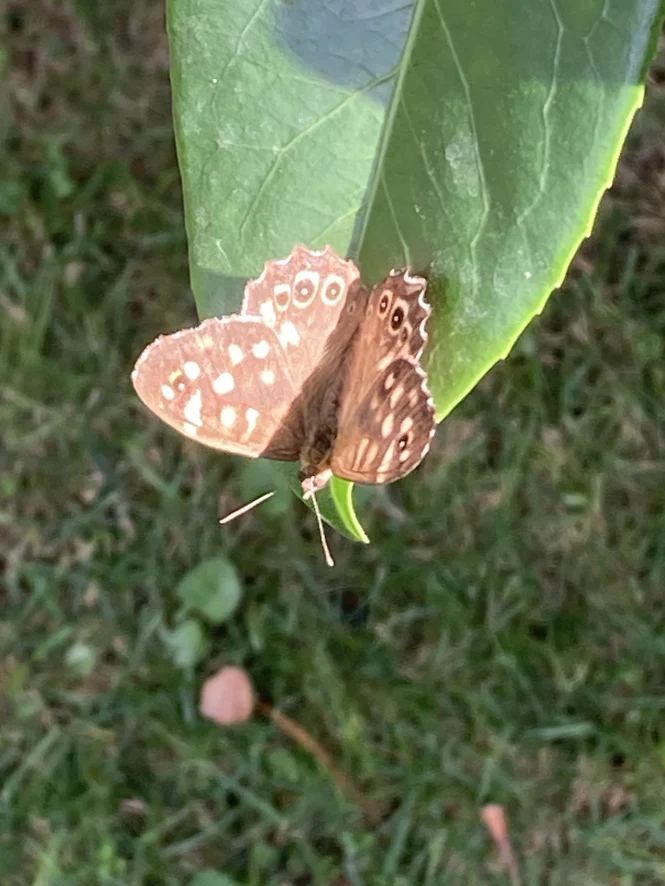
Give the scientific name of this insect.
Pararge aegeria
